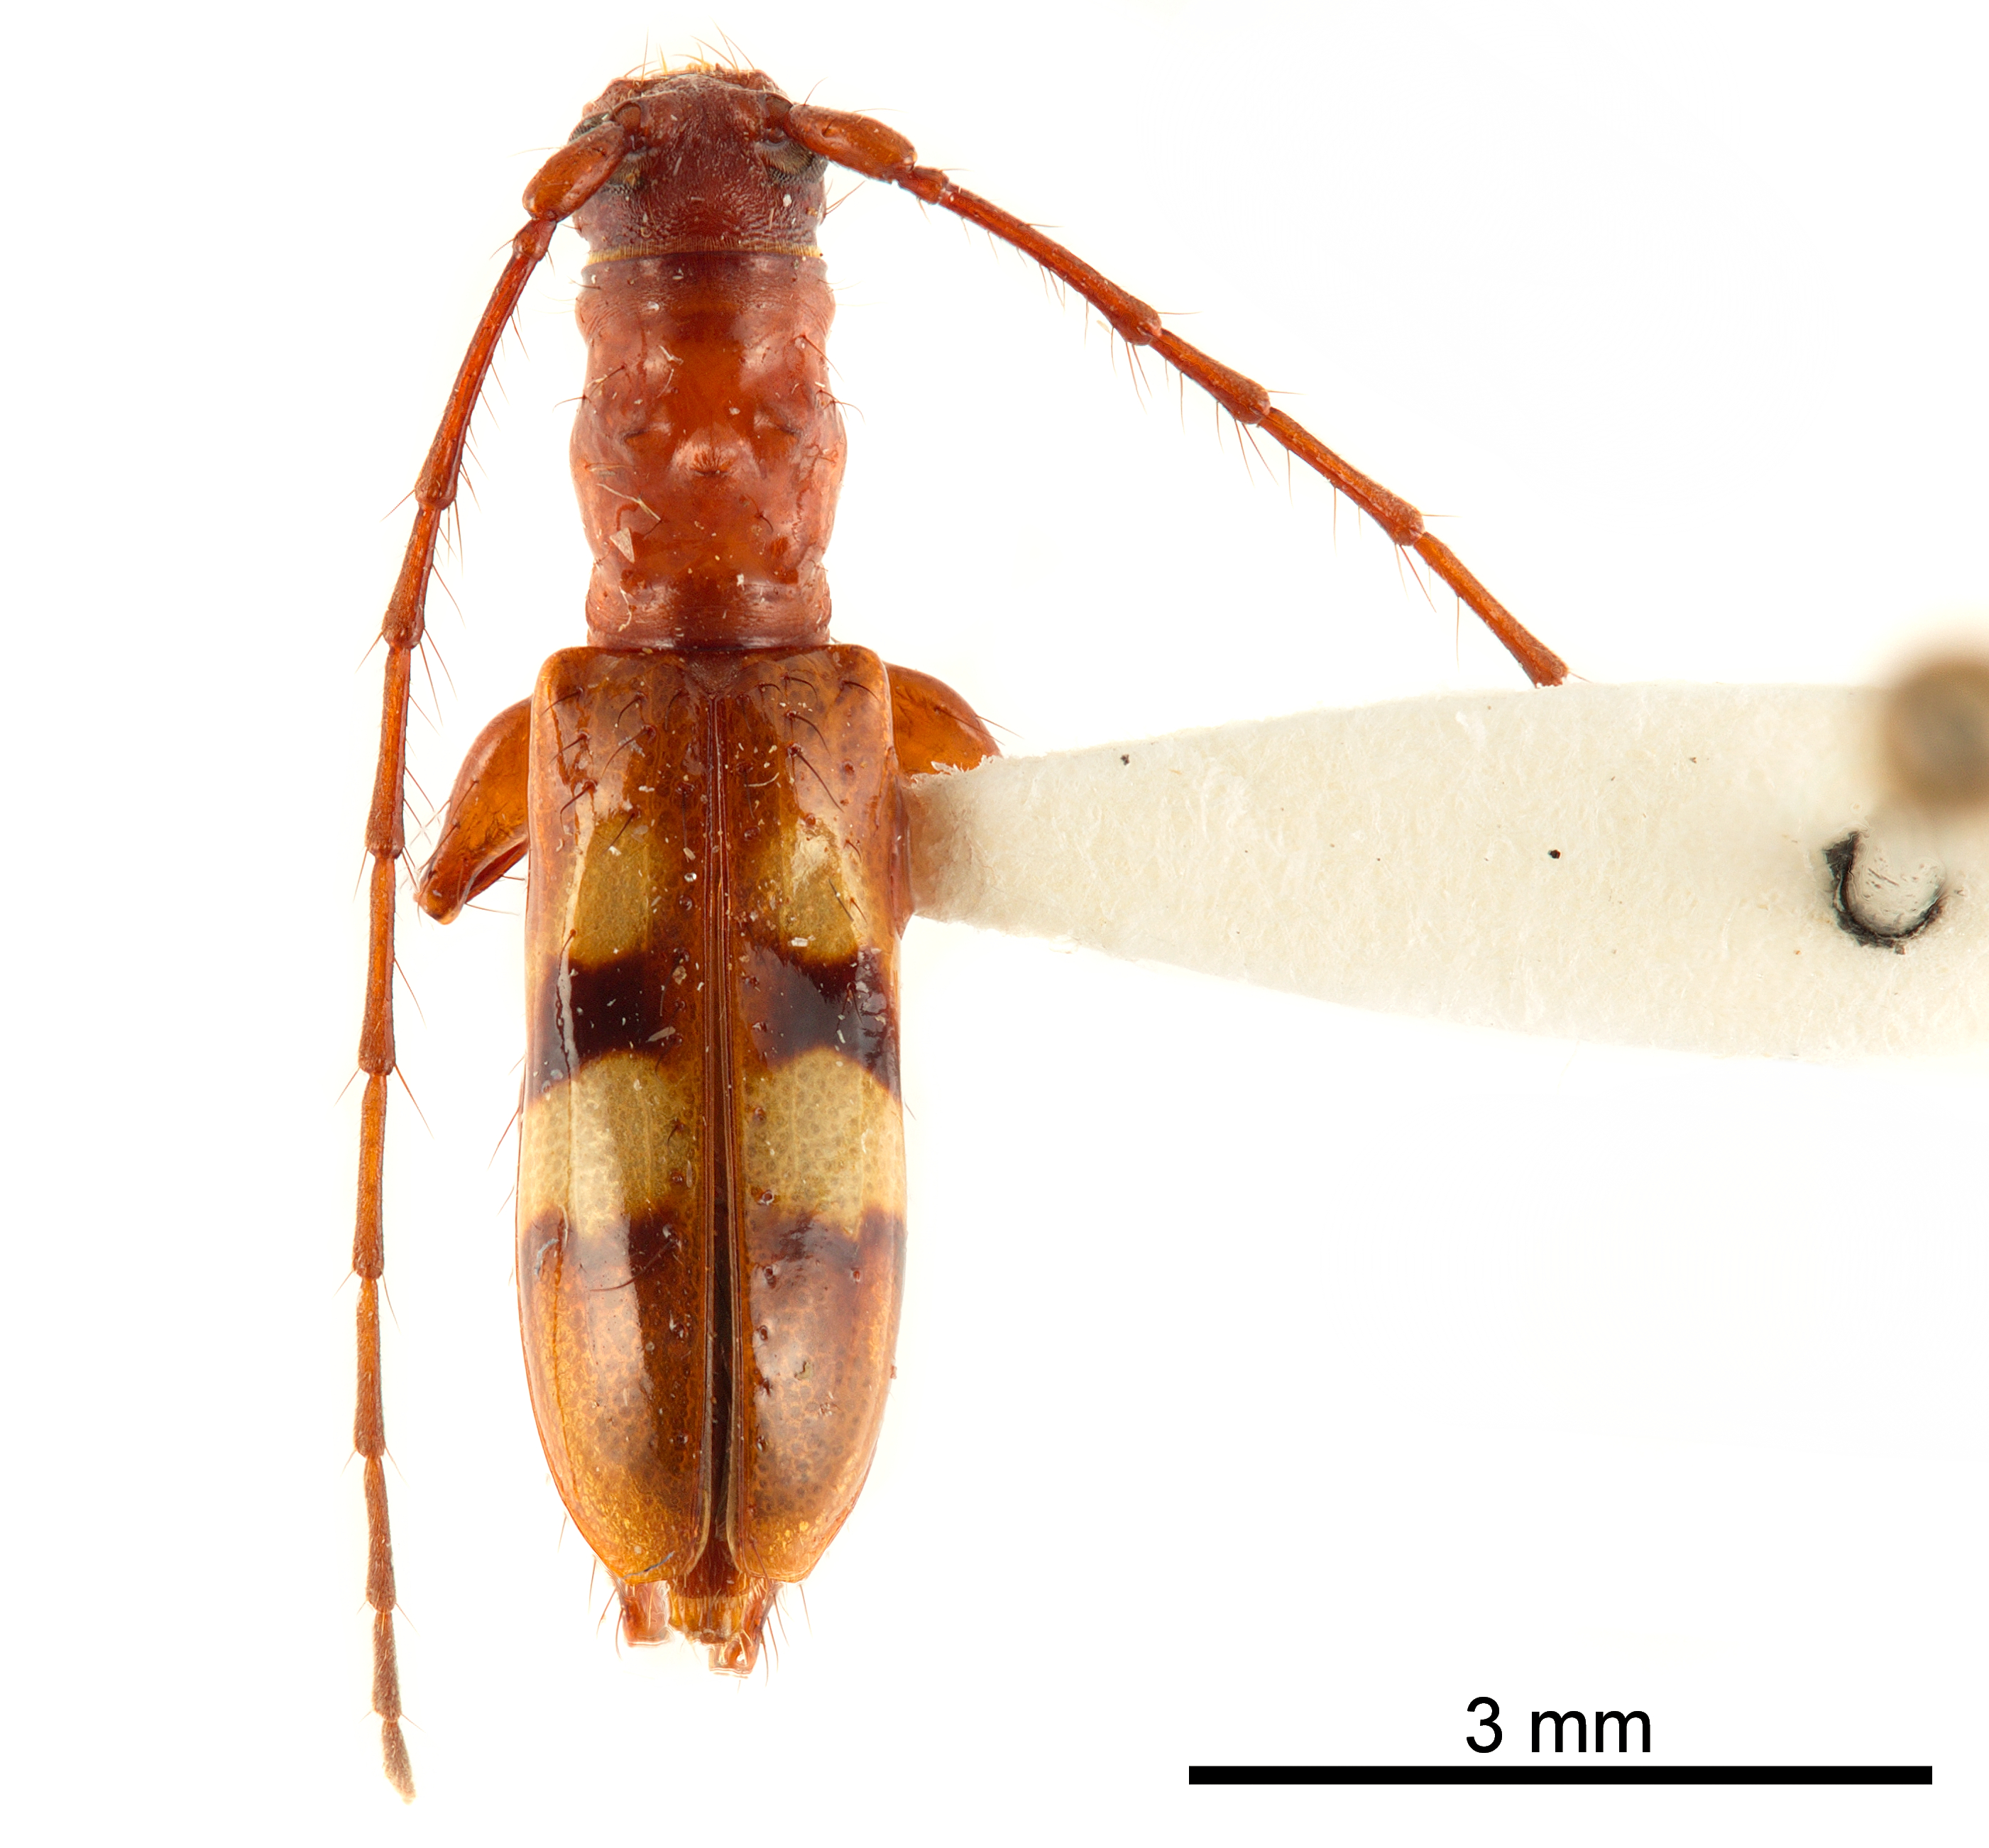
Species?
Kunaibidion panamensis
